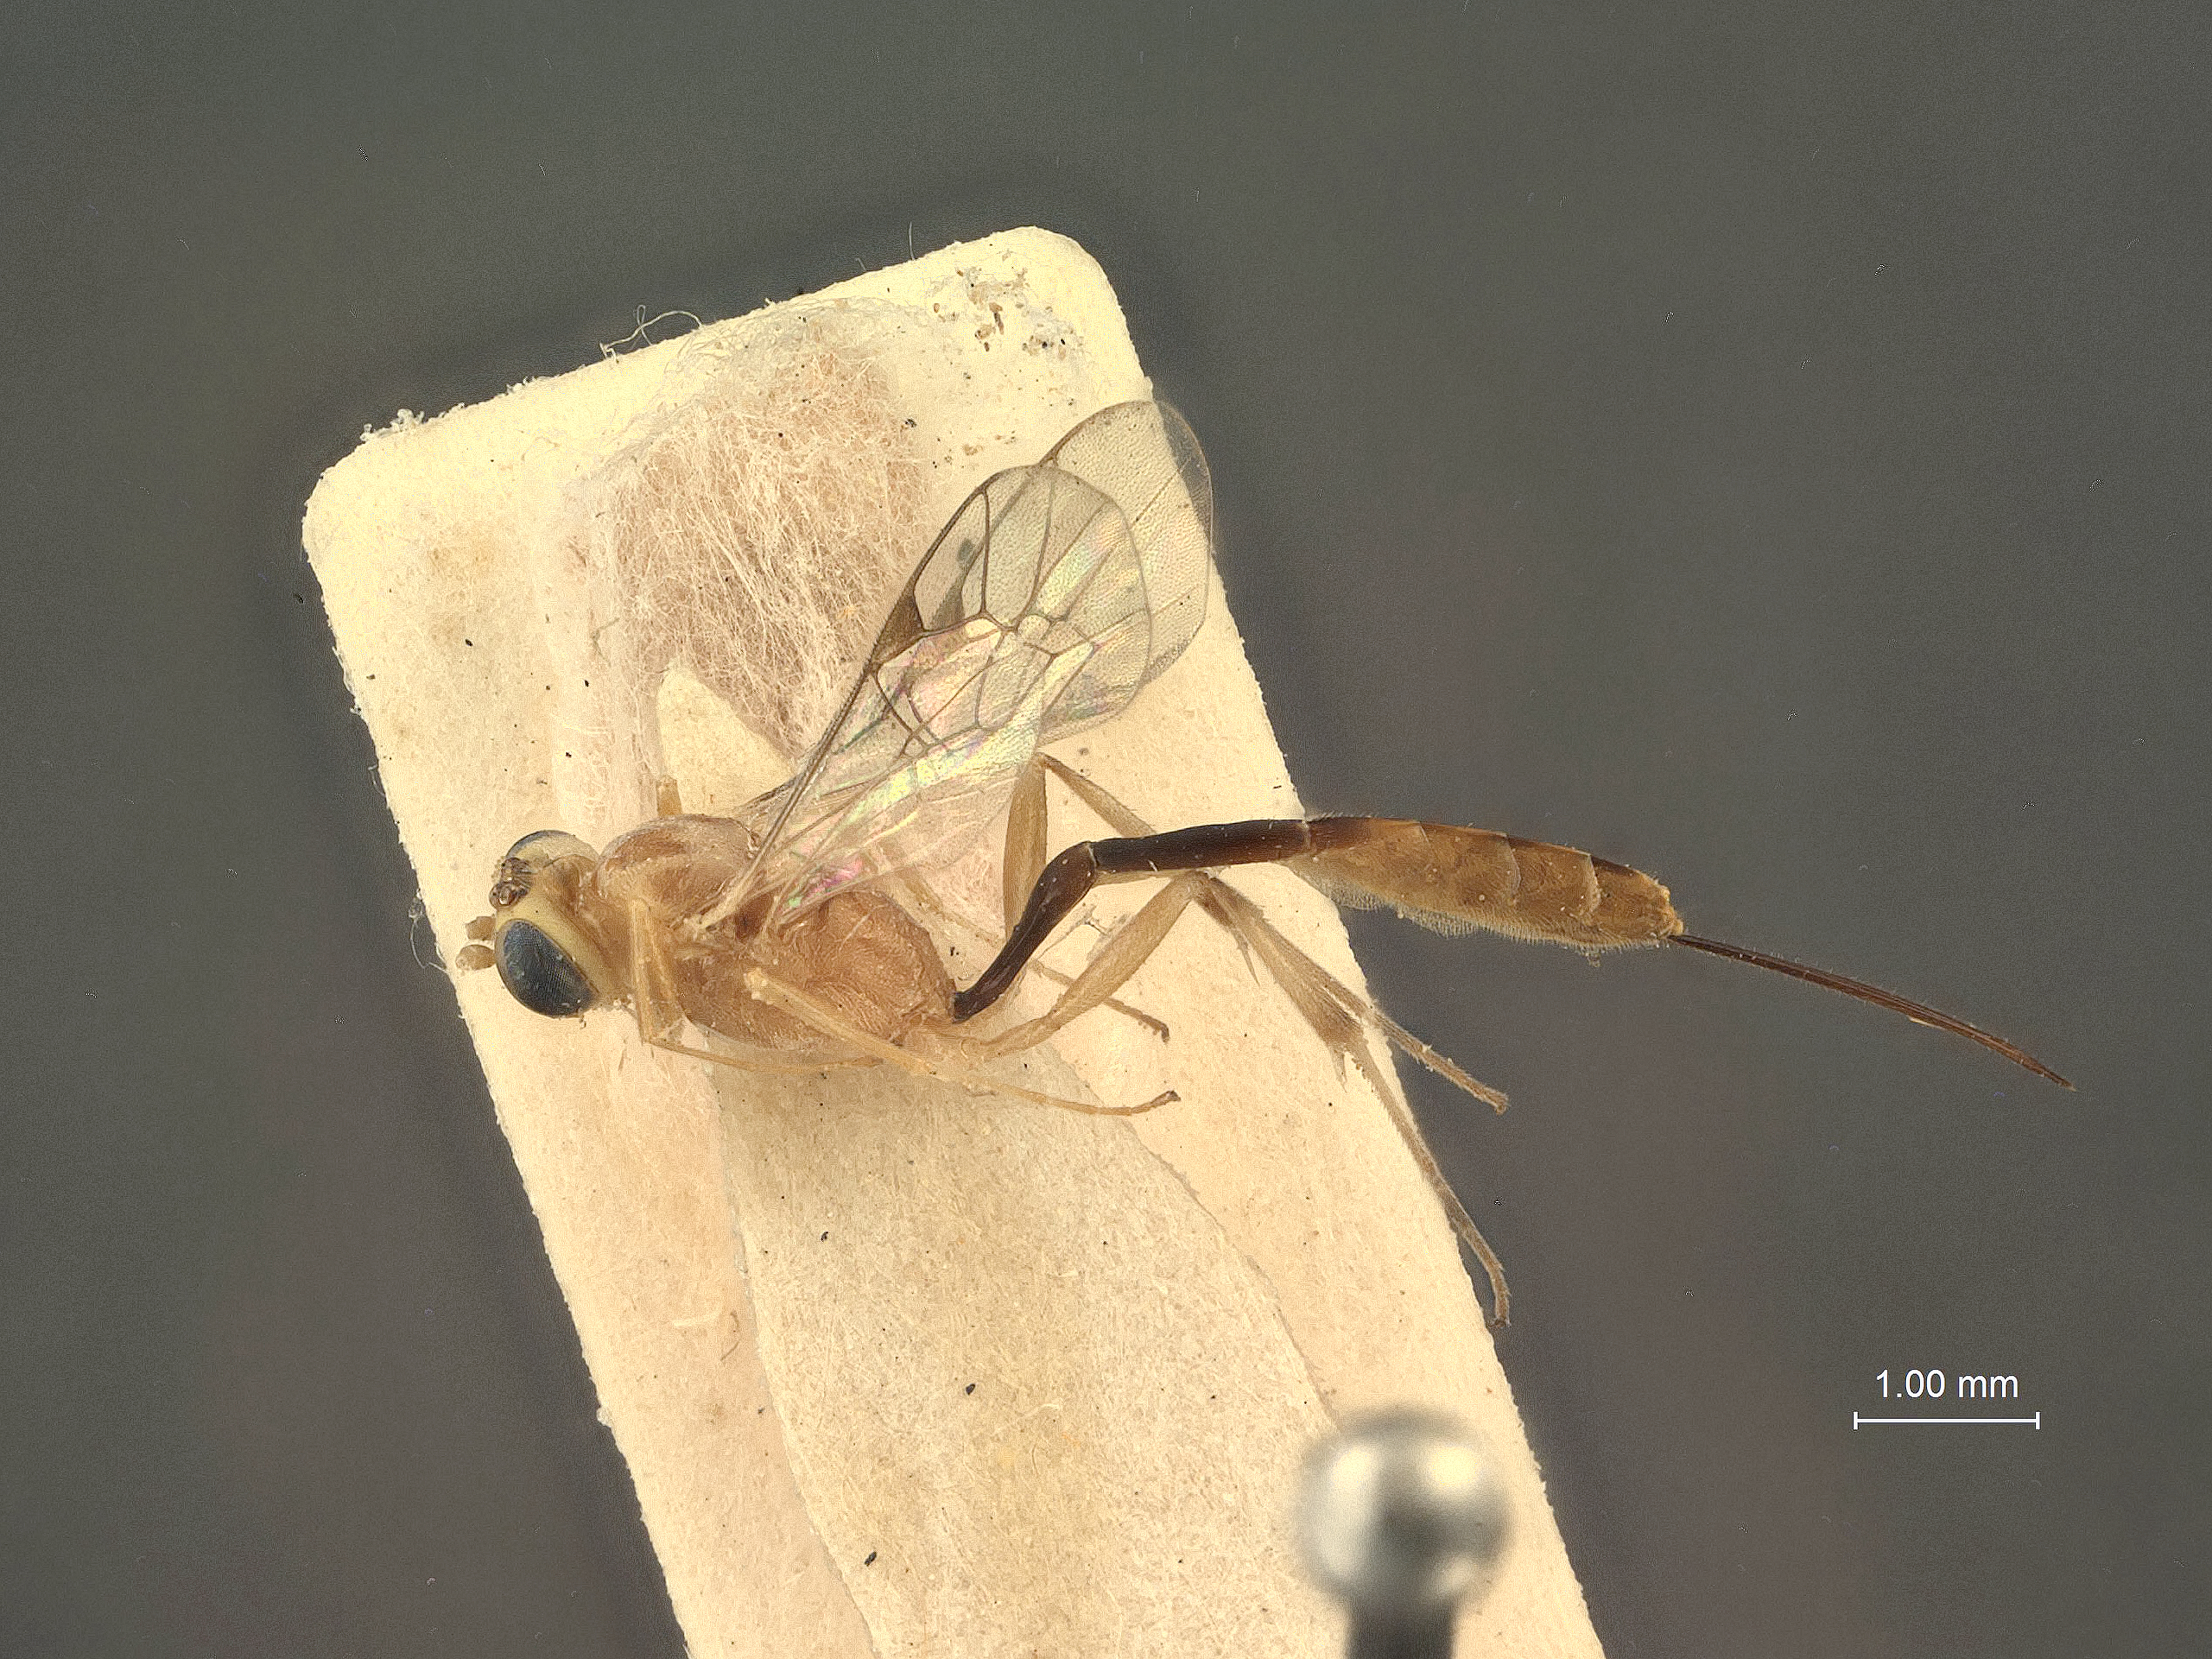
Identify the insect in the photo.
Cremastus hapaliae
